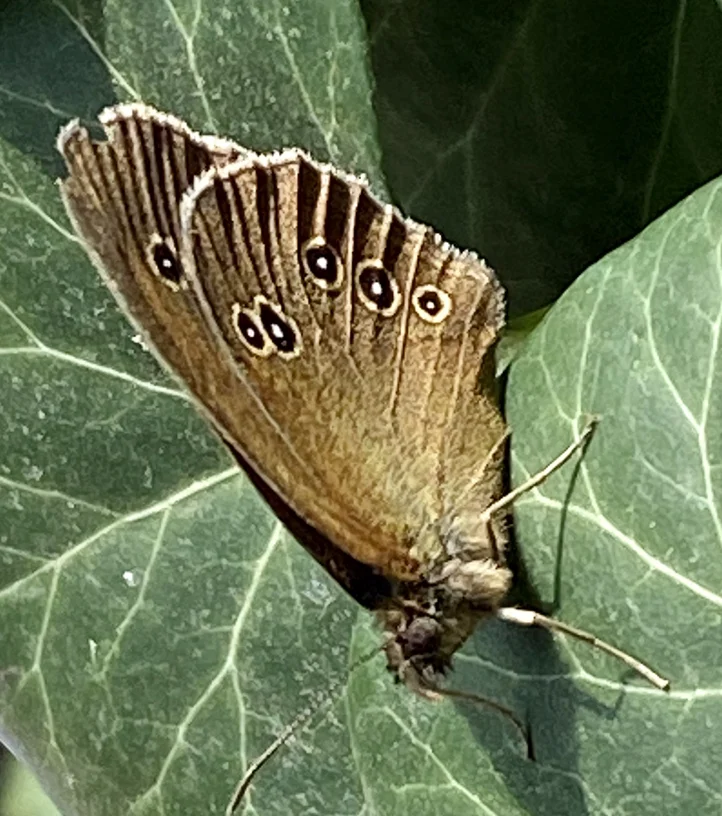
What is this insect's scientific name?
Aphantopus hyperantus
